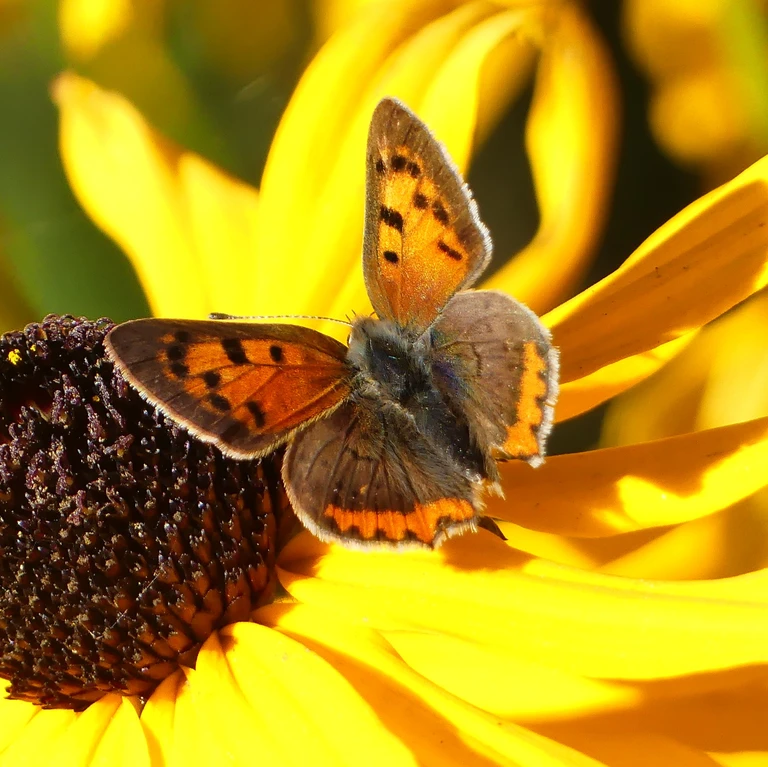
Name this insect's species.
Lycaena phlaeas
